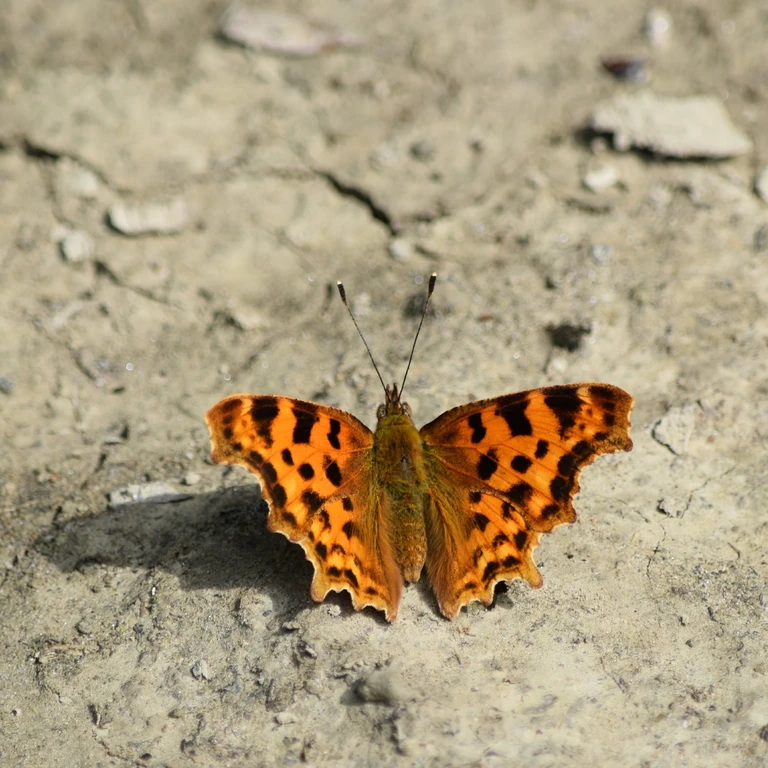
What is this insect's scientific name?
Polygonia c-album
